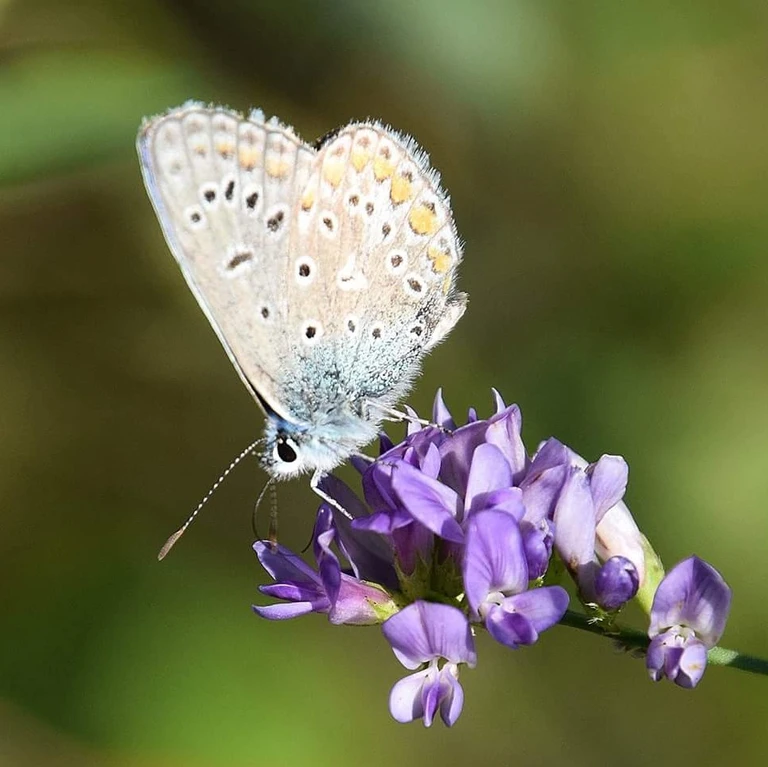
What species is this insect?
Polyommatus icarus
